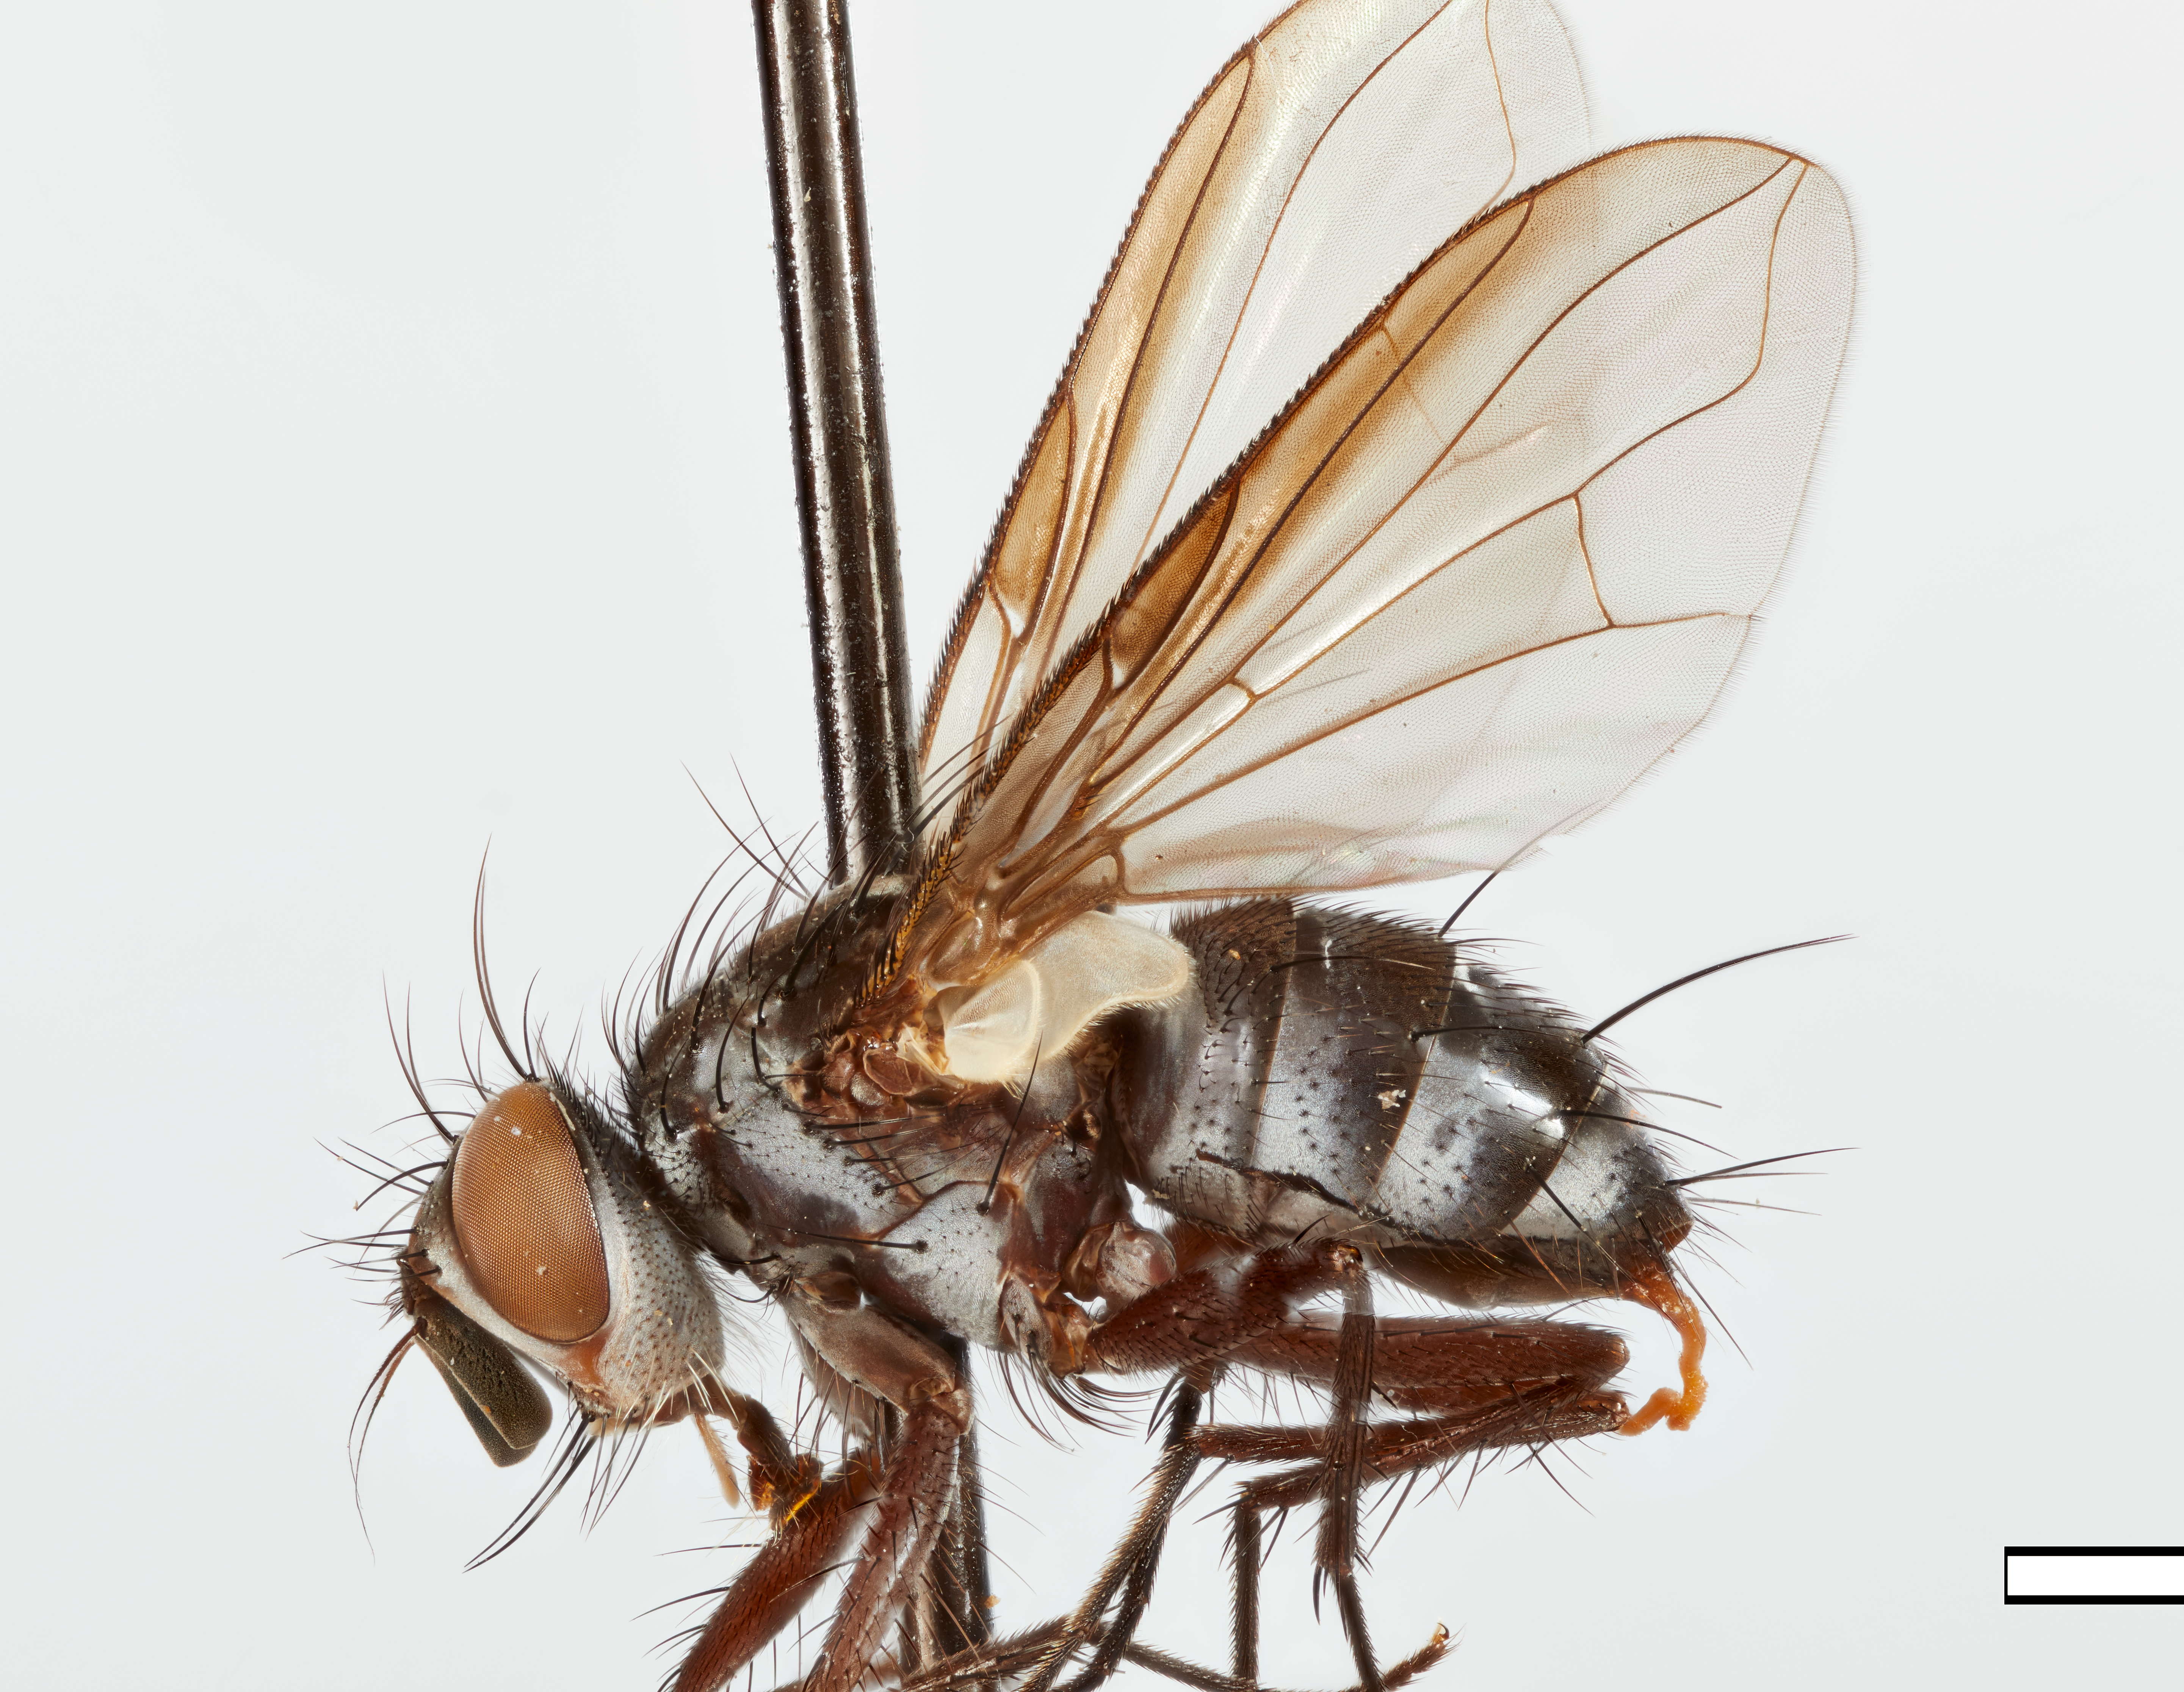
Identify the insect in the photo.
Epiphanocera costalis
